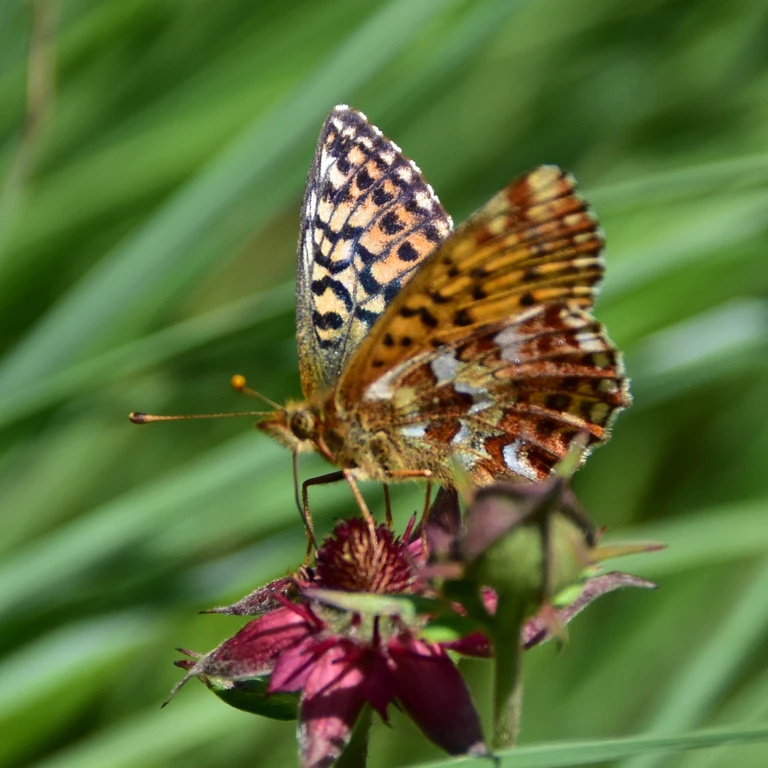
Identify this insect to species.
Boloria aquilonaris
